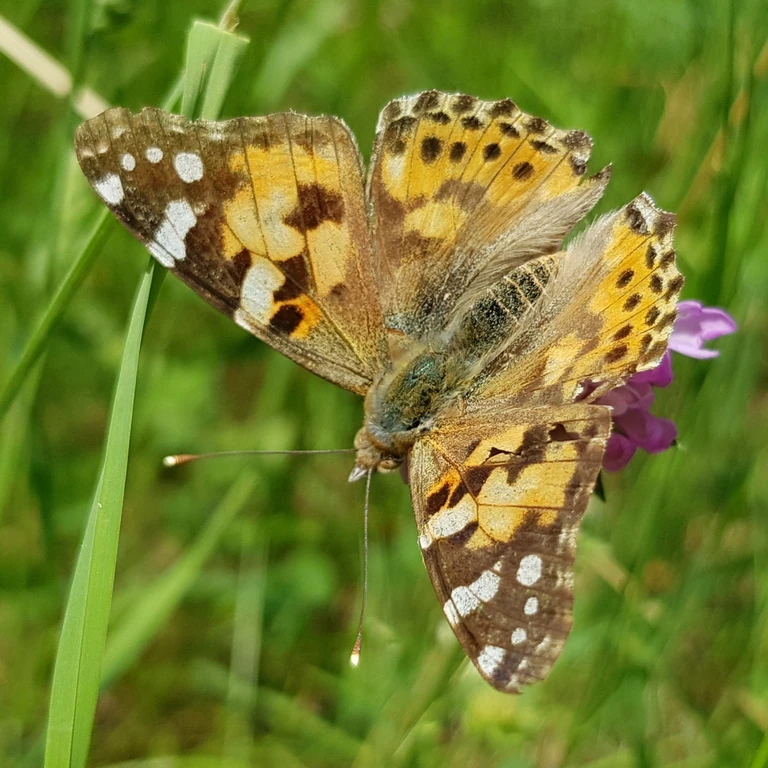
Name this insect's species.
Vanessa cardui
